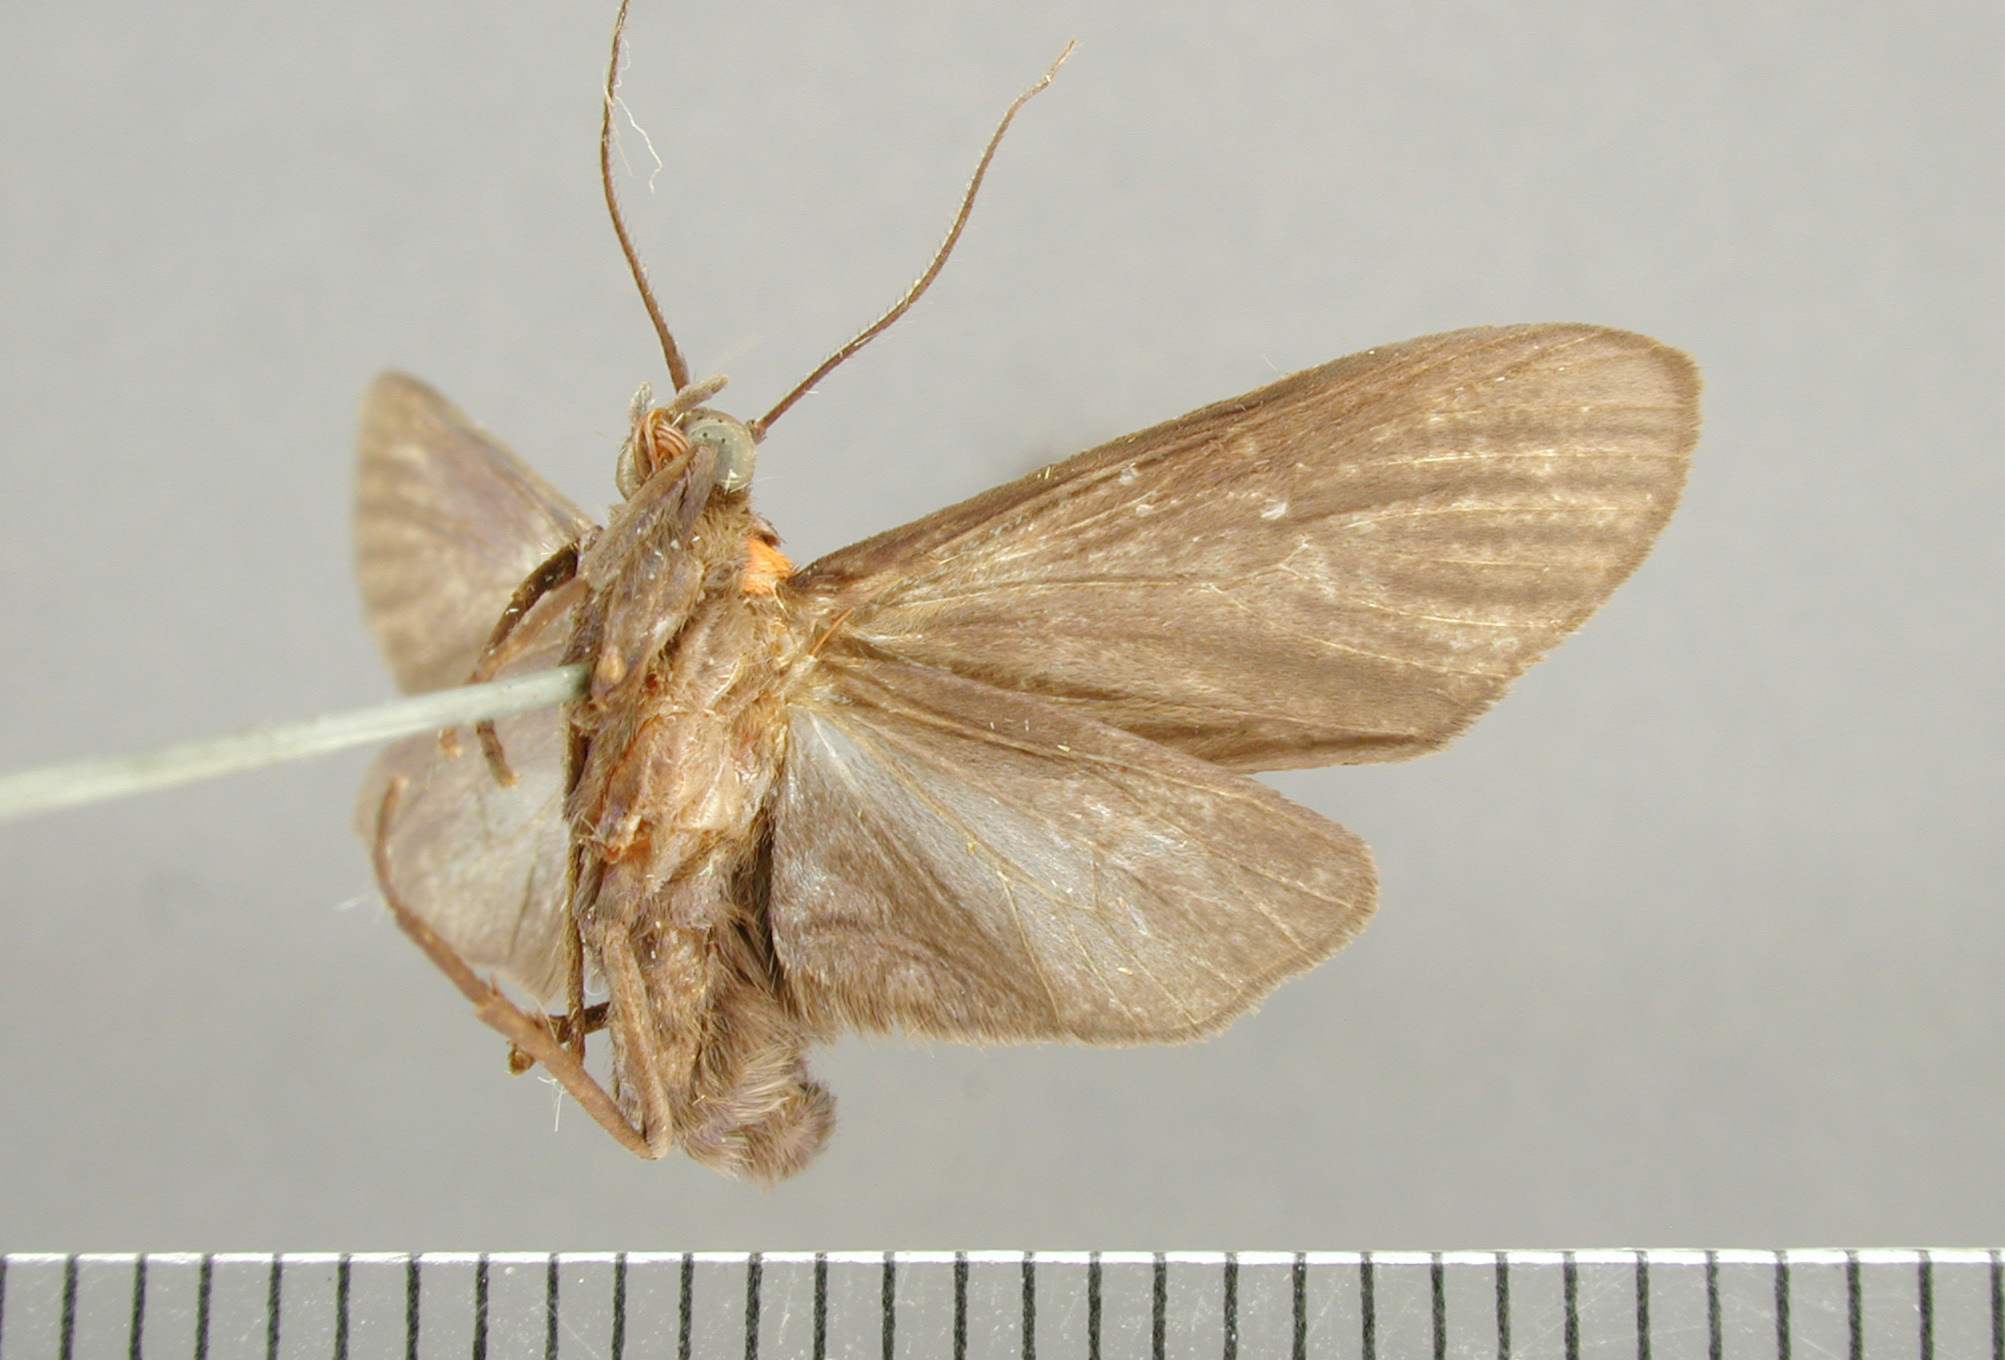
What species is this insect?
Balbura intervenata
